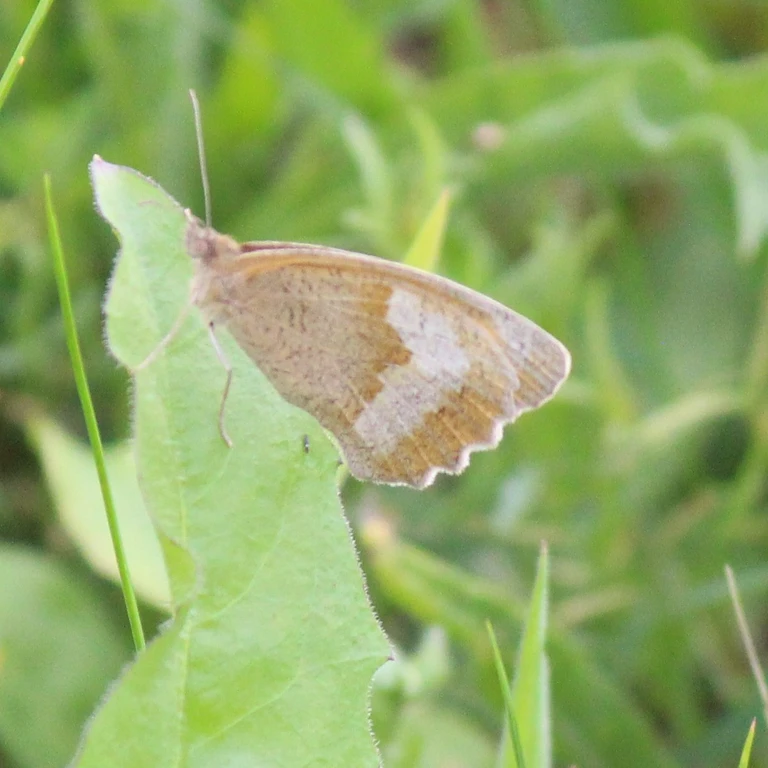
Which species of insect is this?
Maniola jurtina
